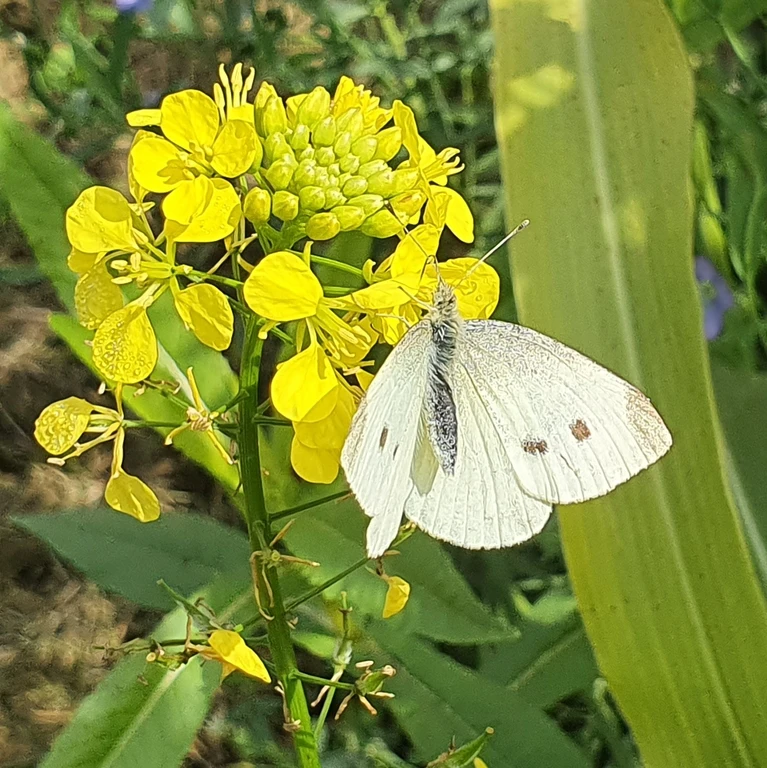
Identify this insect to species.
Pieris rapae
